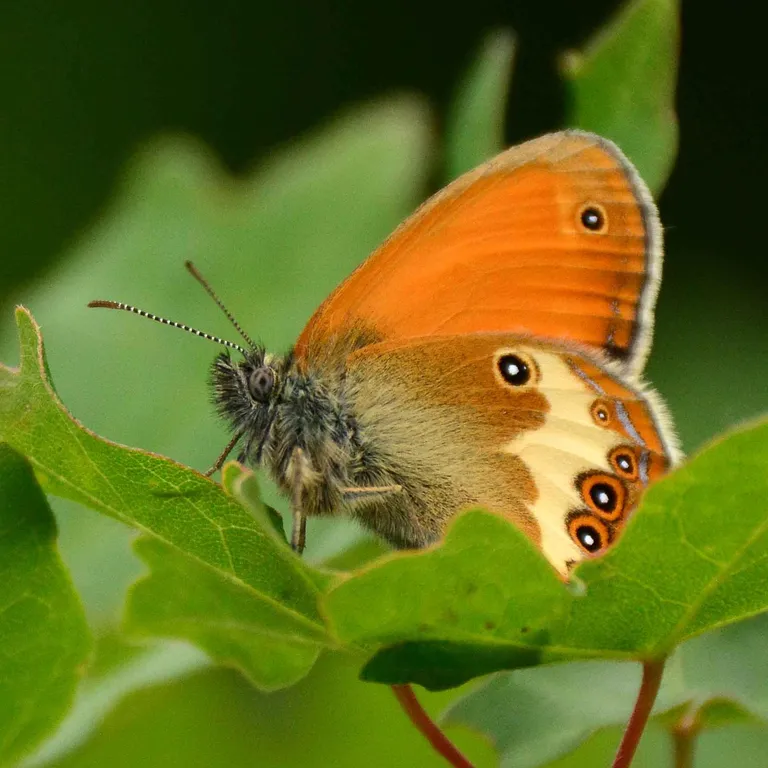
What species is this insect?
Coenonympha arcania
